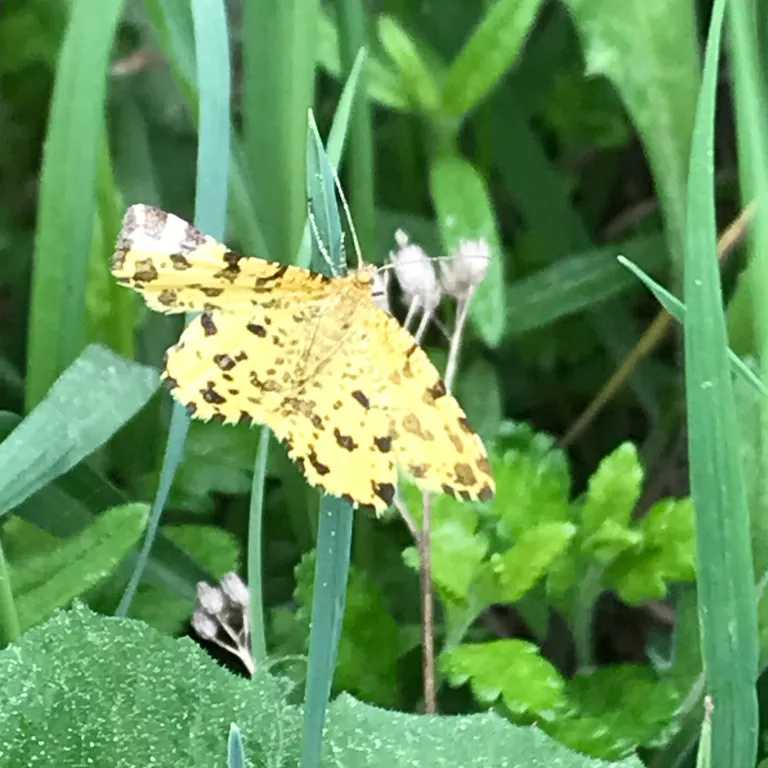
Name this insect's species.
Pseudopanthera macularia
